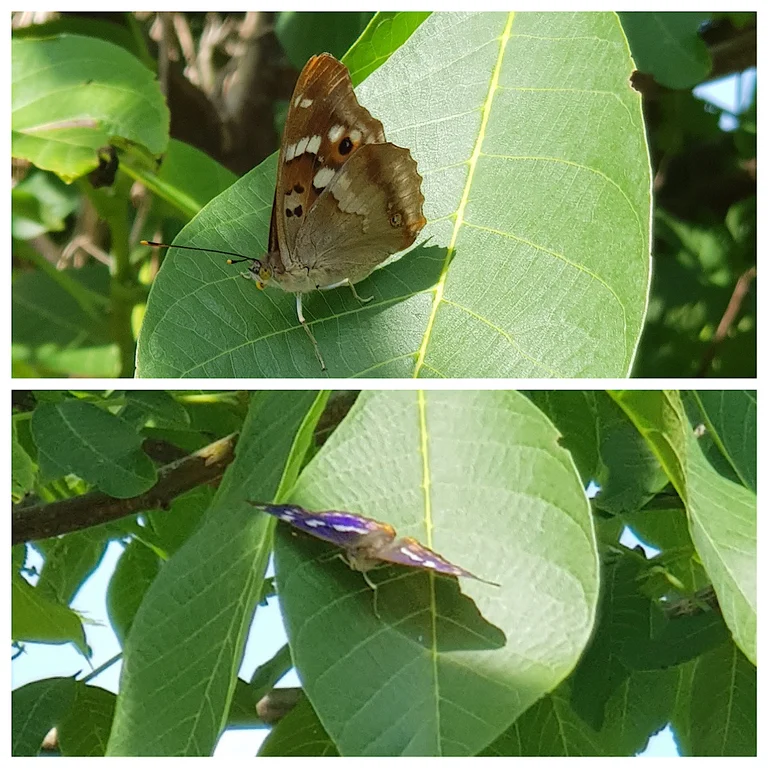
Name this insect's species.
Apatura ilia
